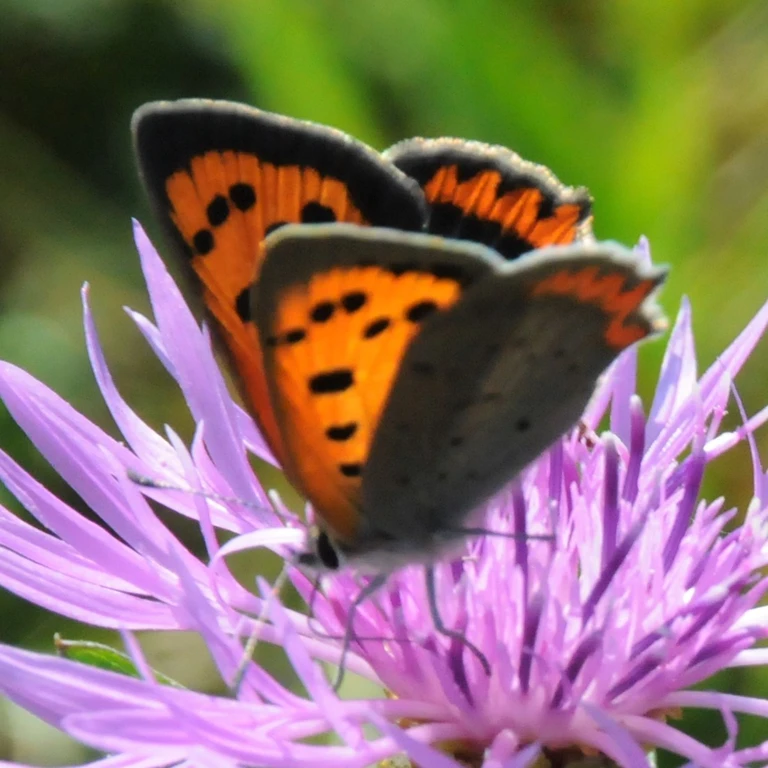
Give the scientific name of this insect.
Lycaena phlaeas
